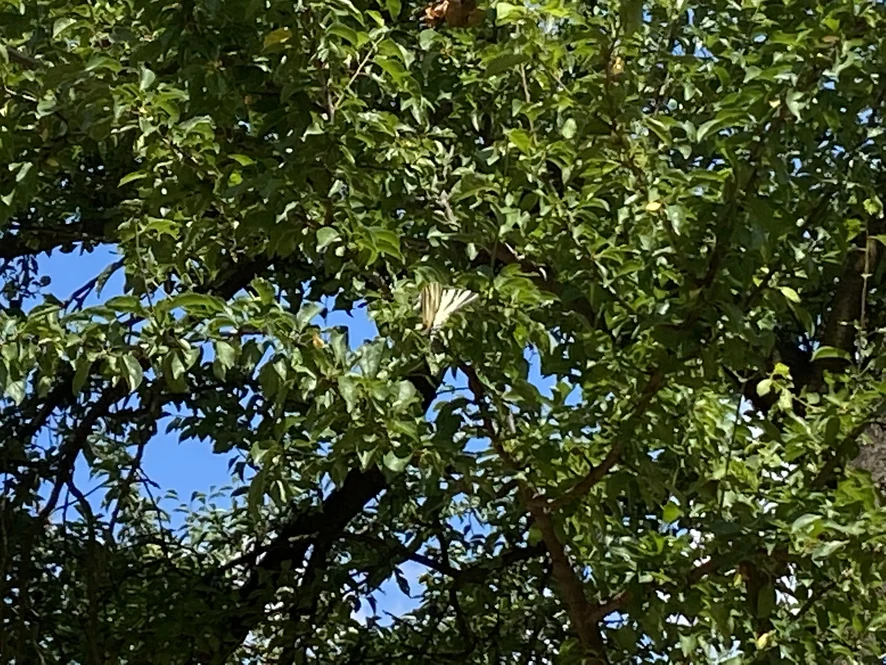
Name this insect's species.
Iphiclides podalirius
